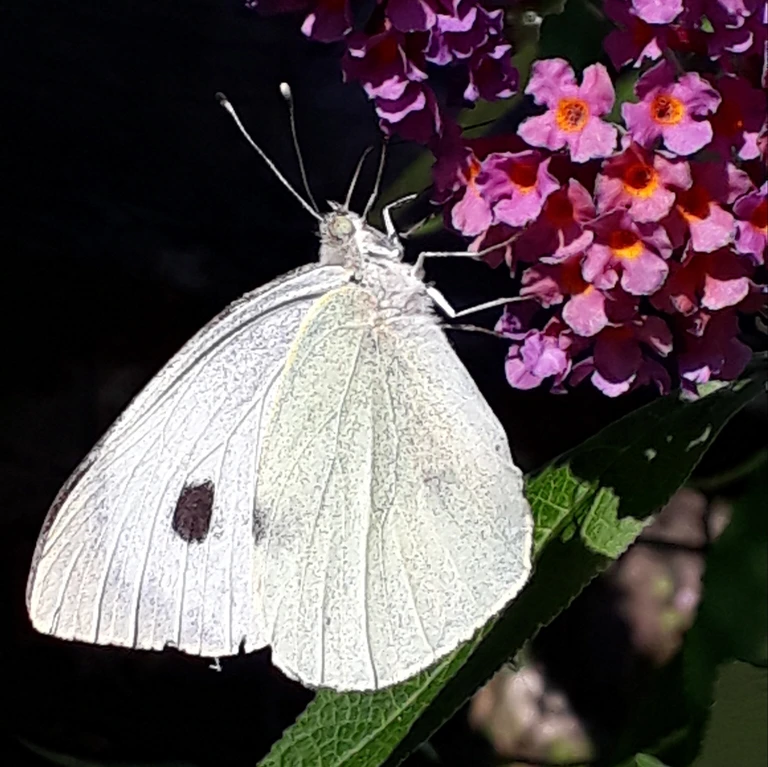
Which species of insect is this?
Pieris brassicae
